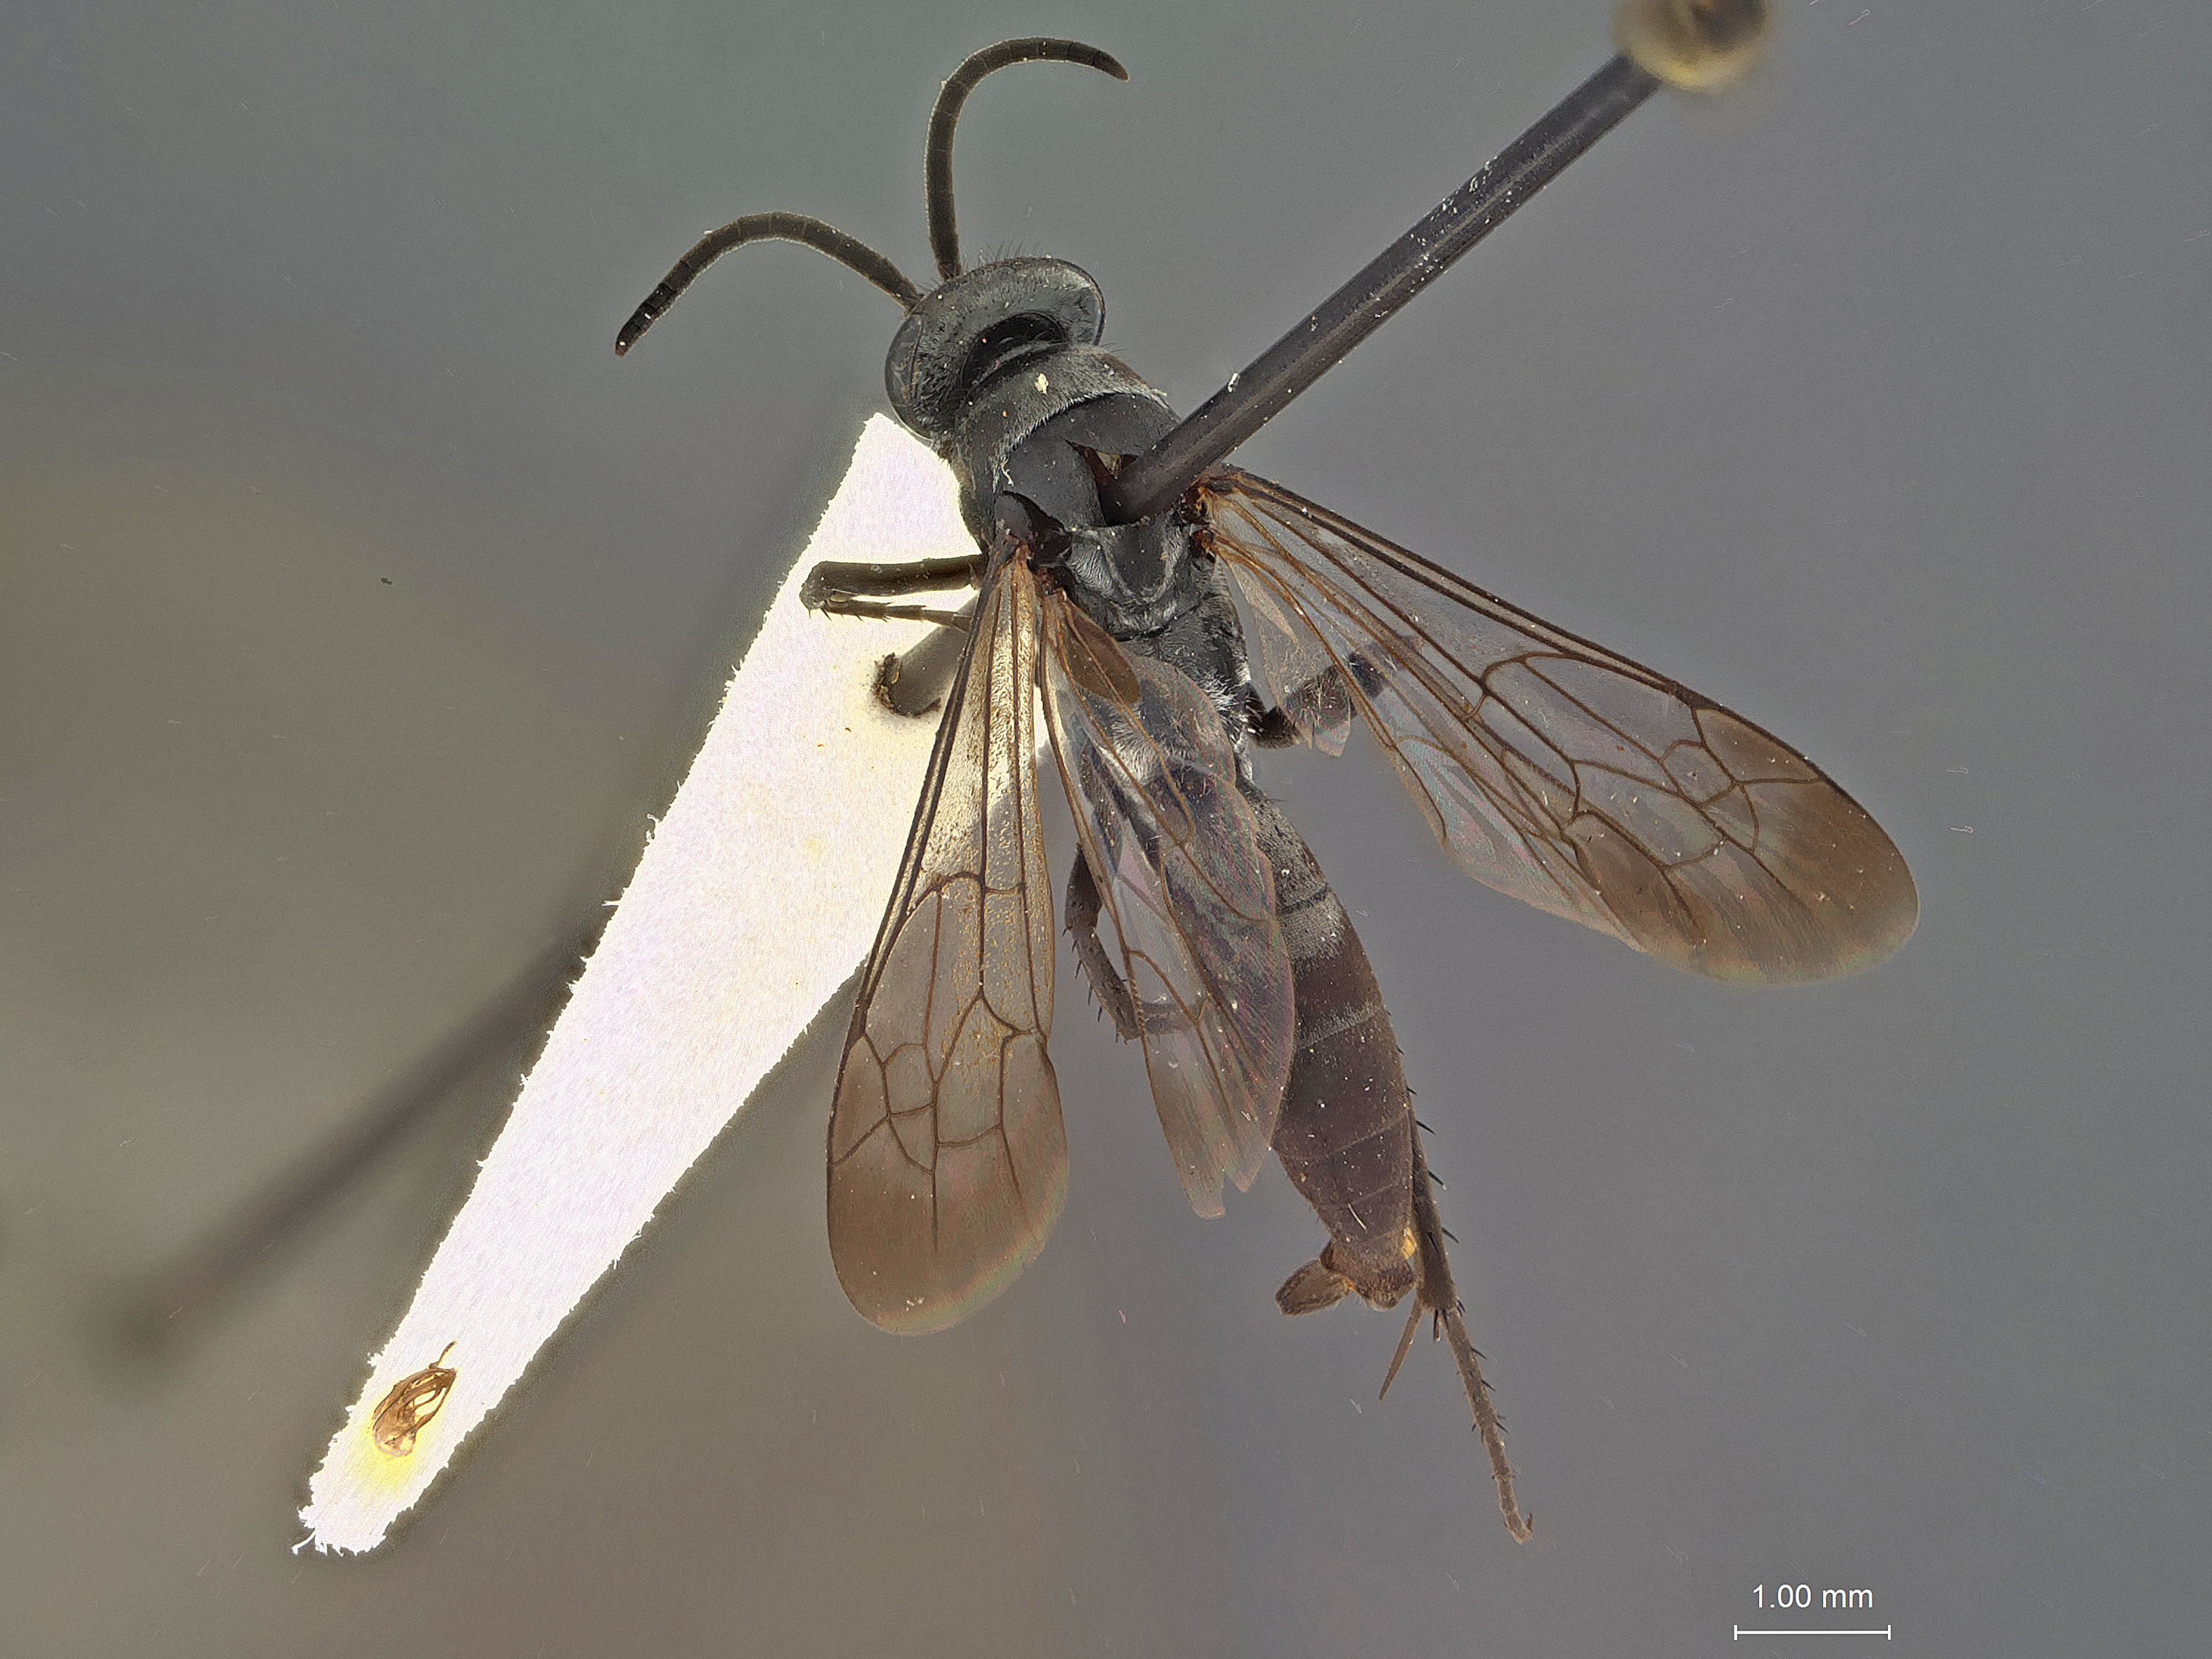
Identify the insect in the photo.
Evagetes asignus
